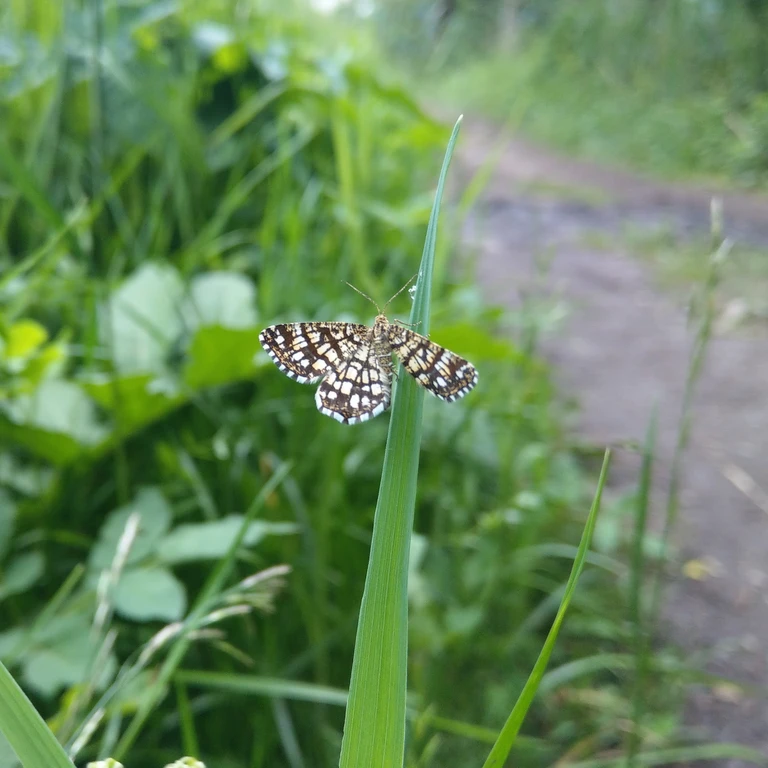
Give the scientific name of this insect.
Chiasmia clathrata
